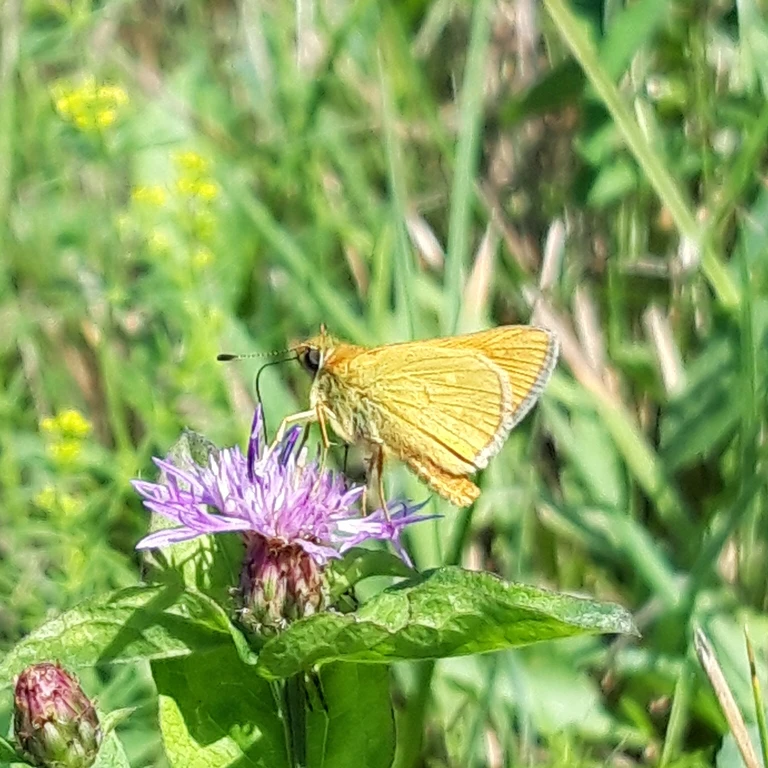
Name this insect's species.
Ochlodes sylvanus (also Ochlodes venata)
